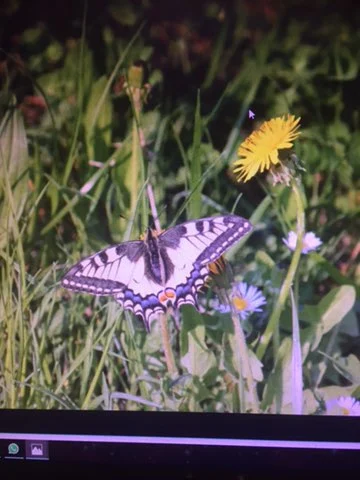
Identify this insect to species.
Papilio machaon
